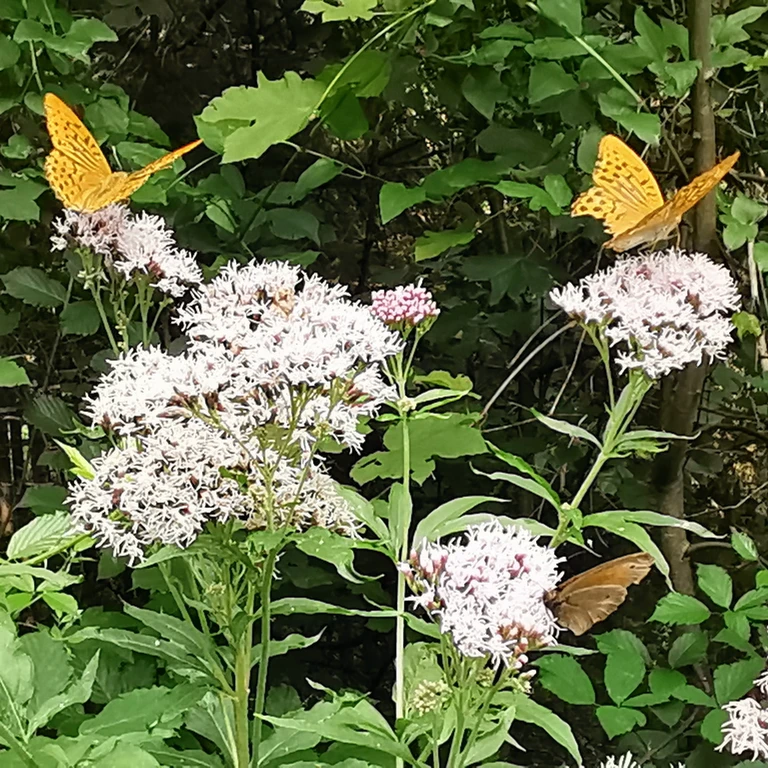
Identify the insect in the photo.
Argynnis paphia
